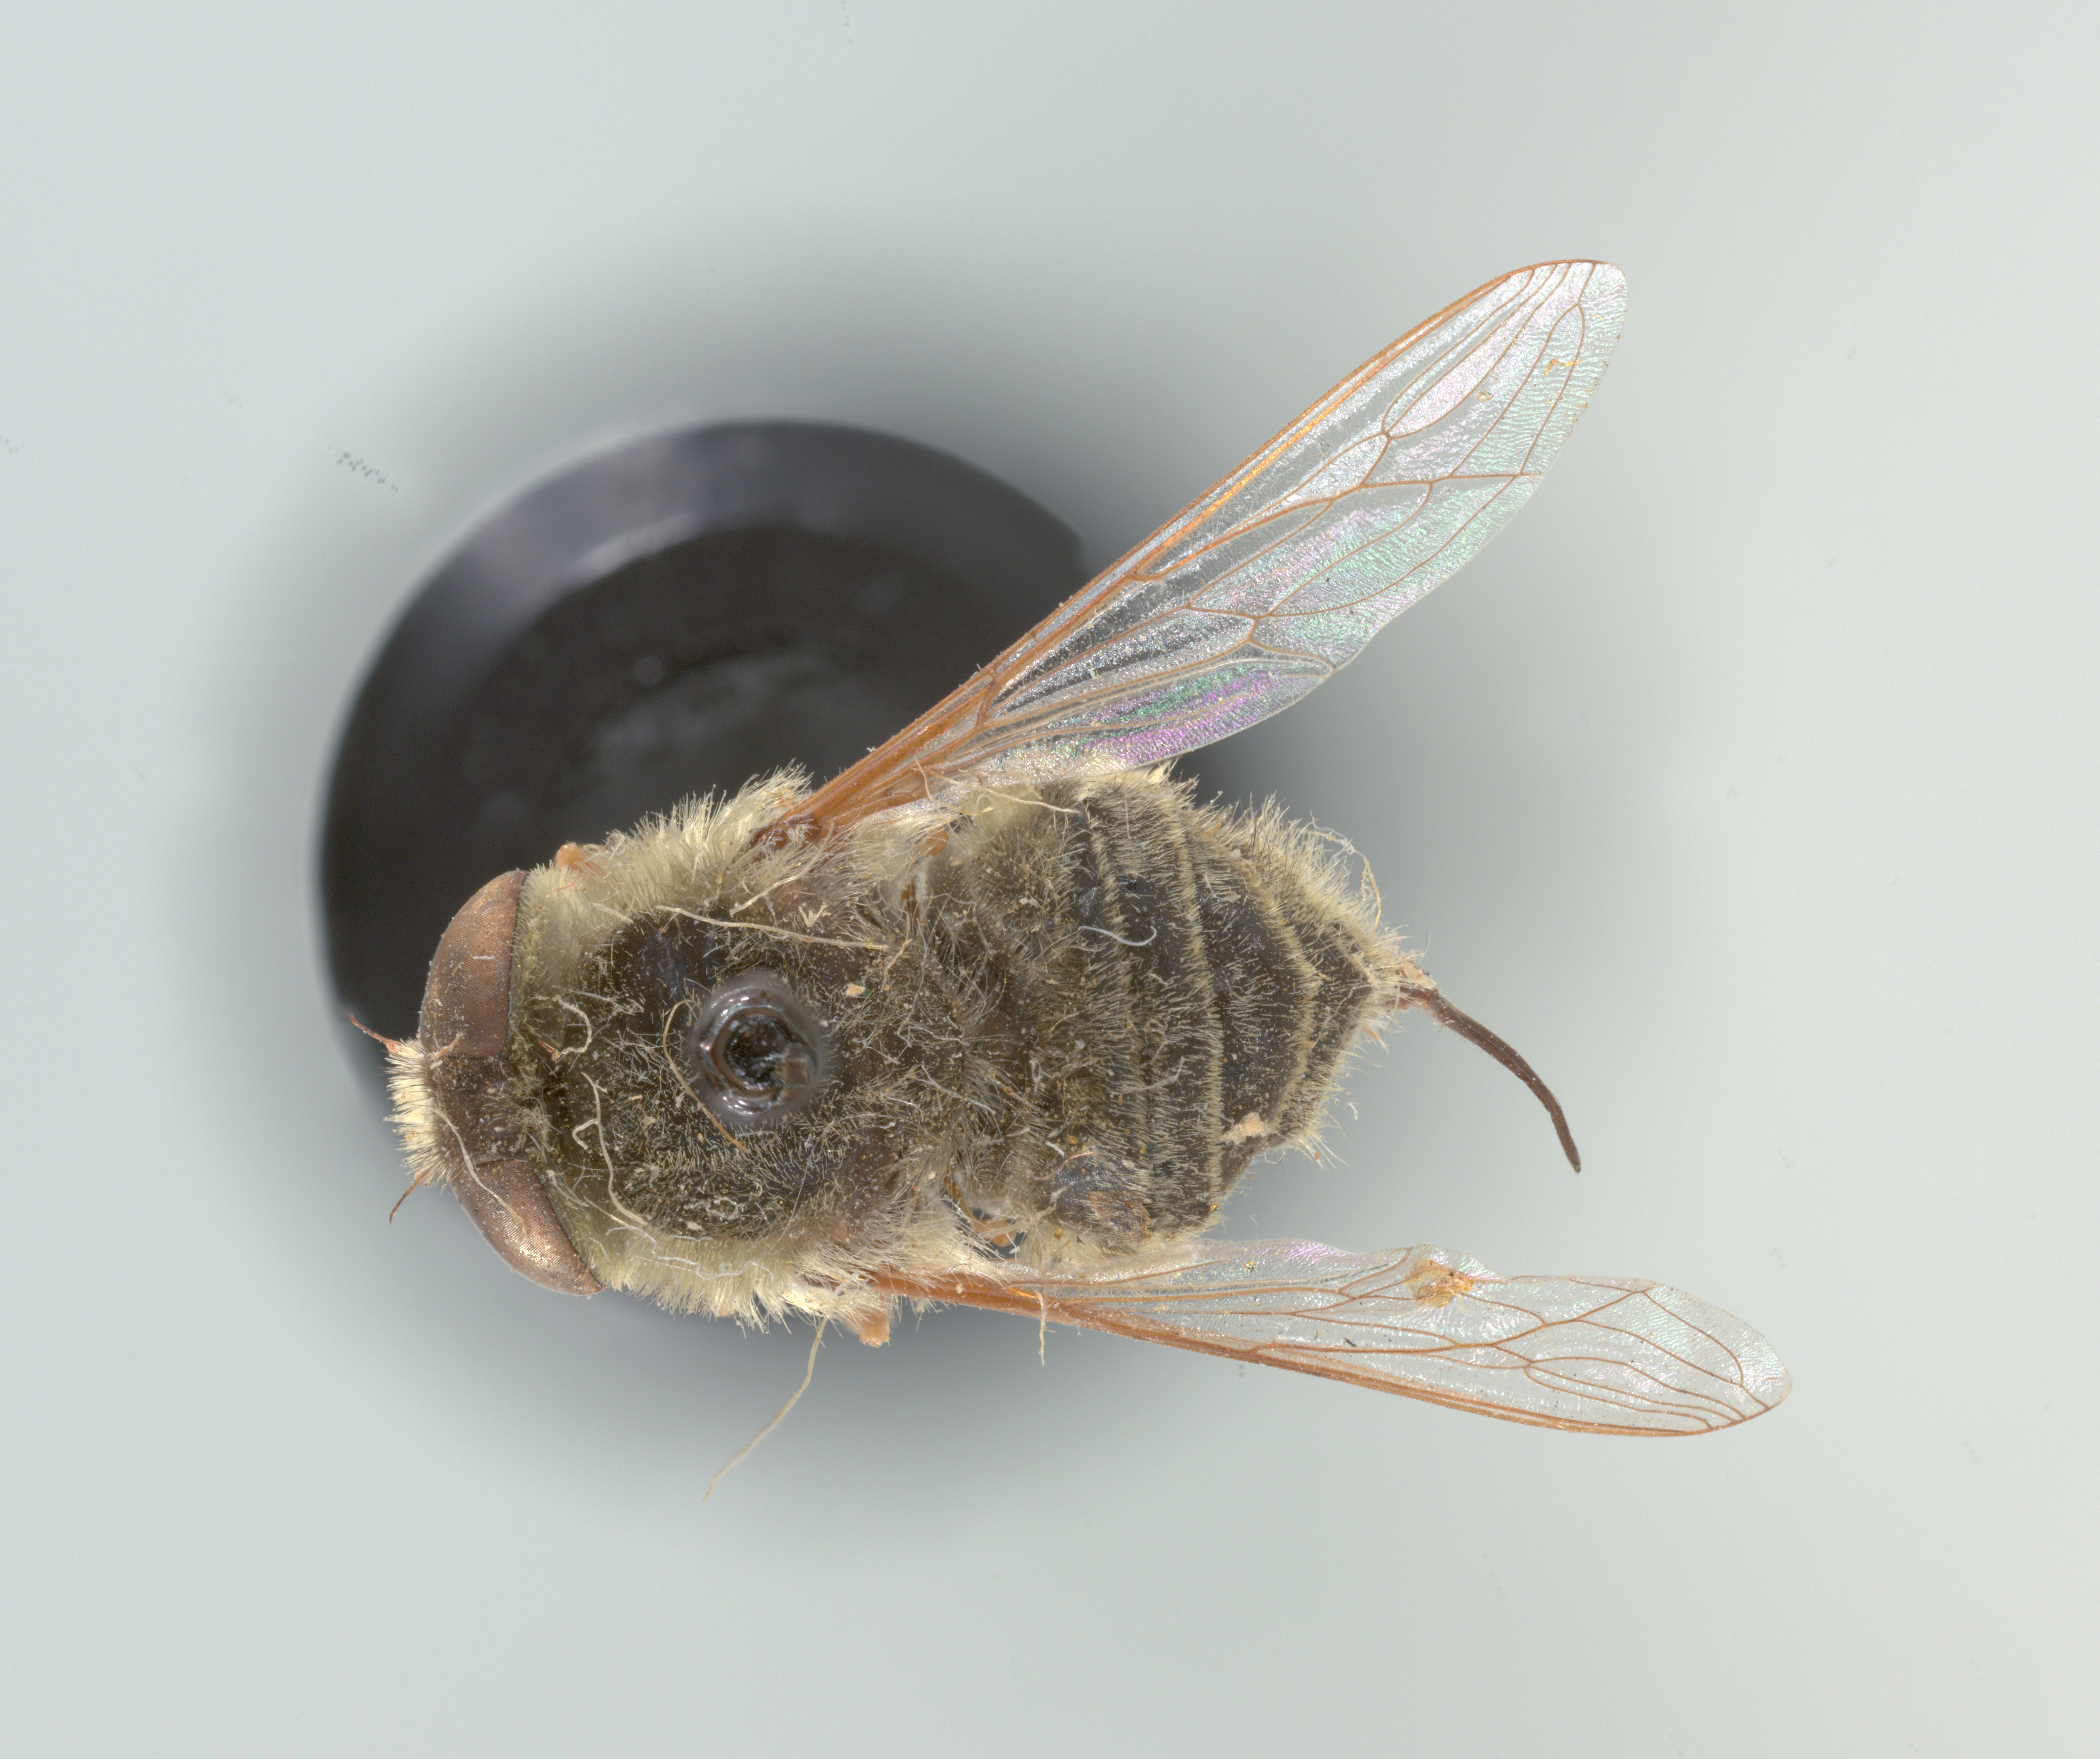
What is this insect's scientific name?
Neorhynchocephalus sackenii
